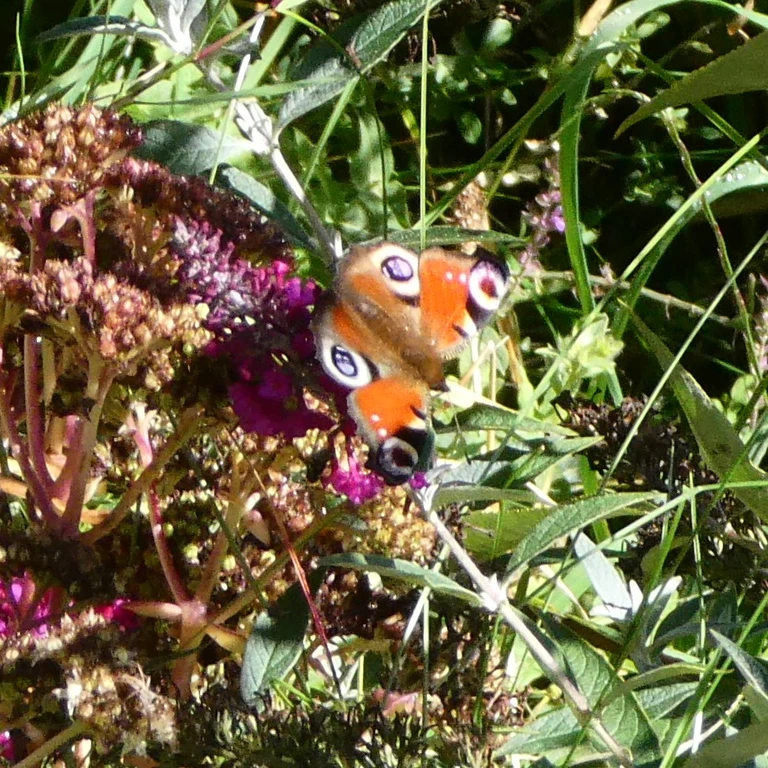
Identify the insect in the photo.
Aglais io
